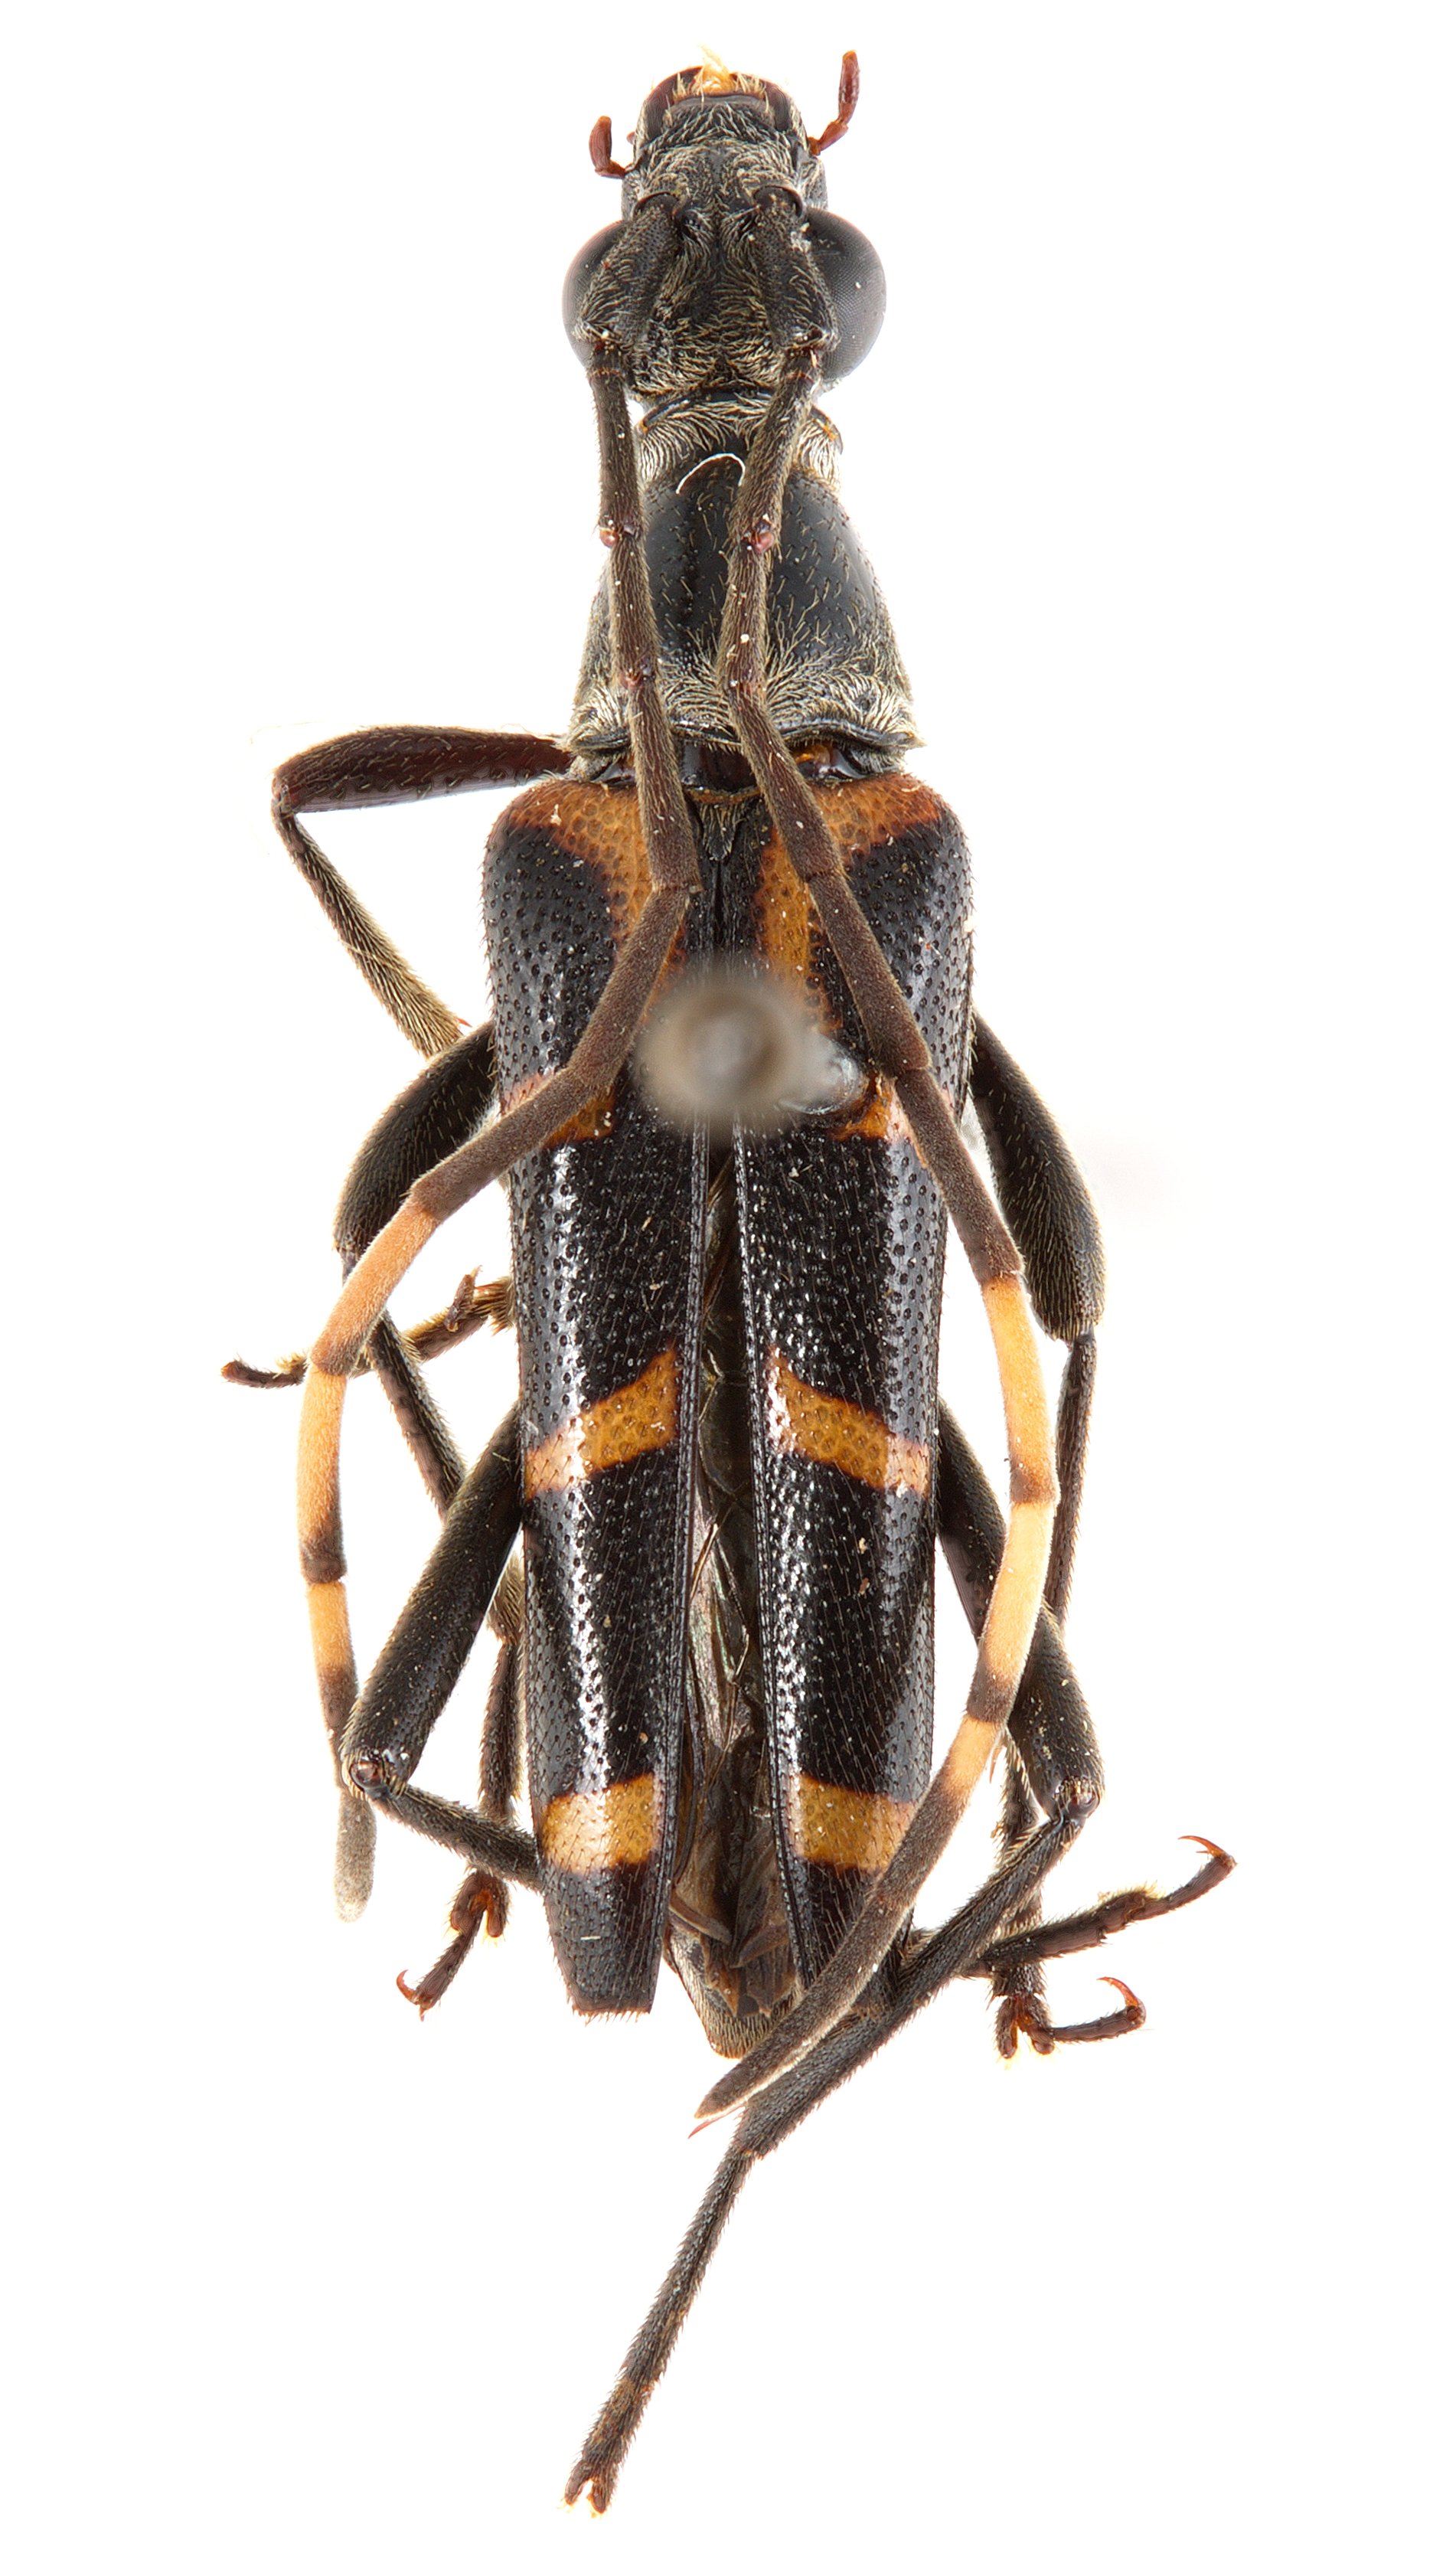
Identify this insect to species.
Elacomia collaris
